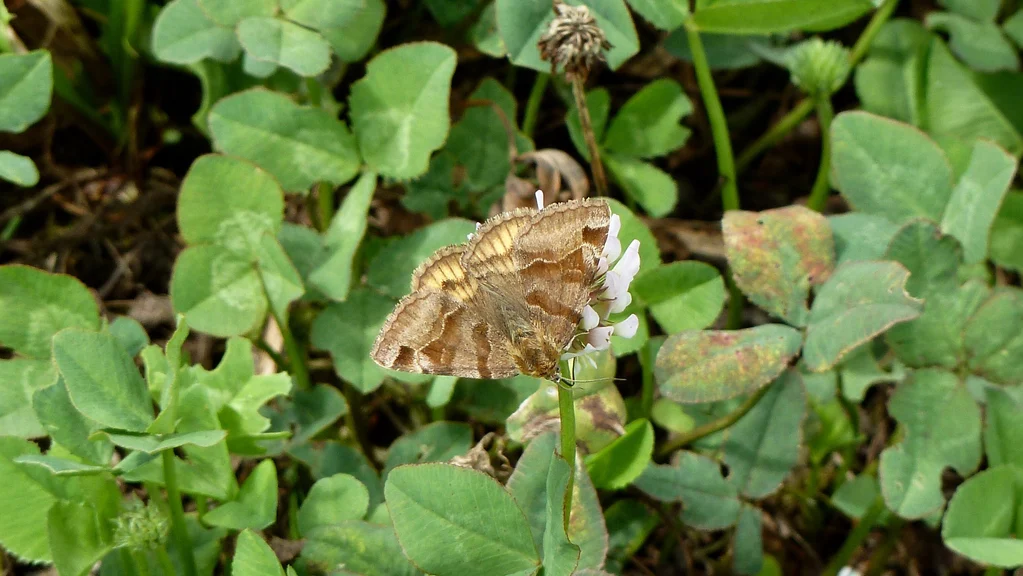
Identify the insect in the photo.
Euclidia glyphica
